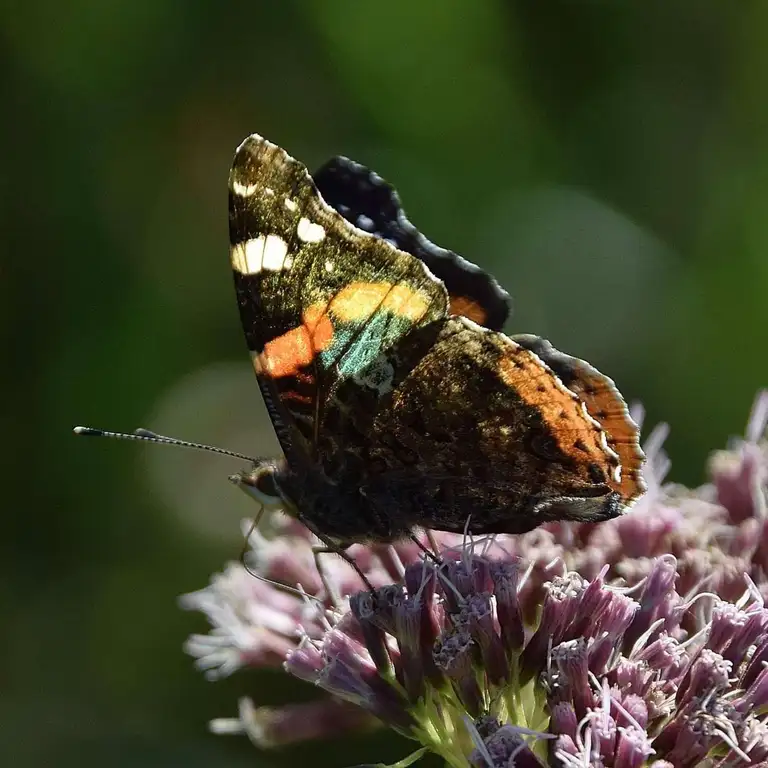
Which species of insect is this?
Vanessa atalanta
